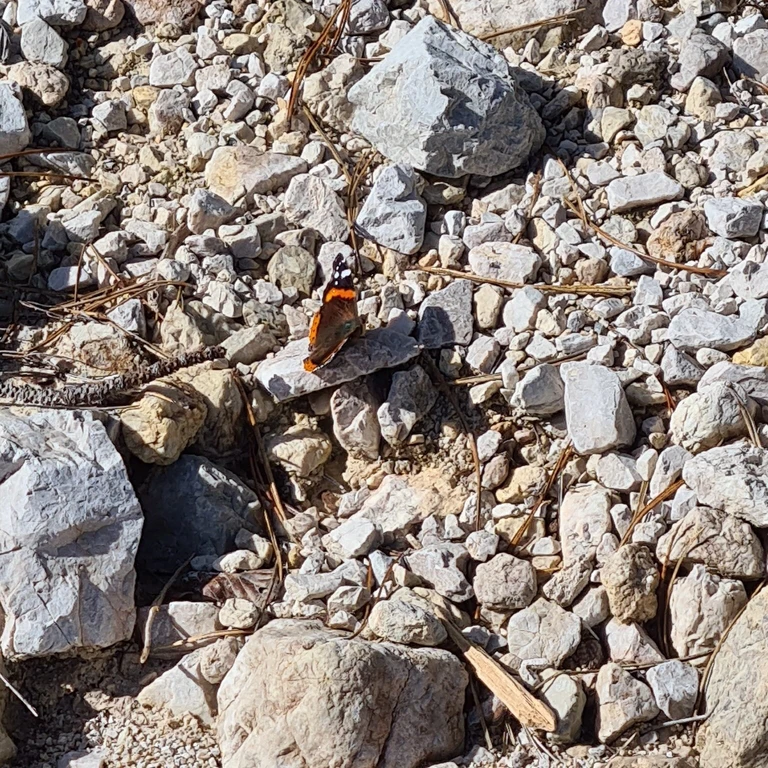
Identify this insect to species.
Vanessa atalanta
